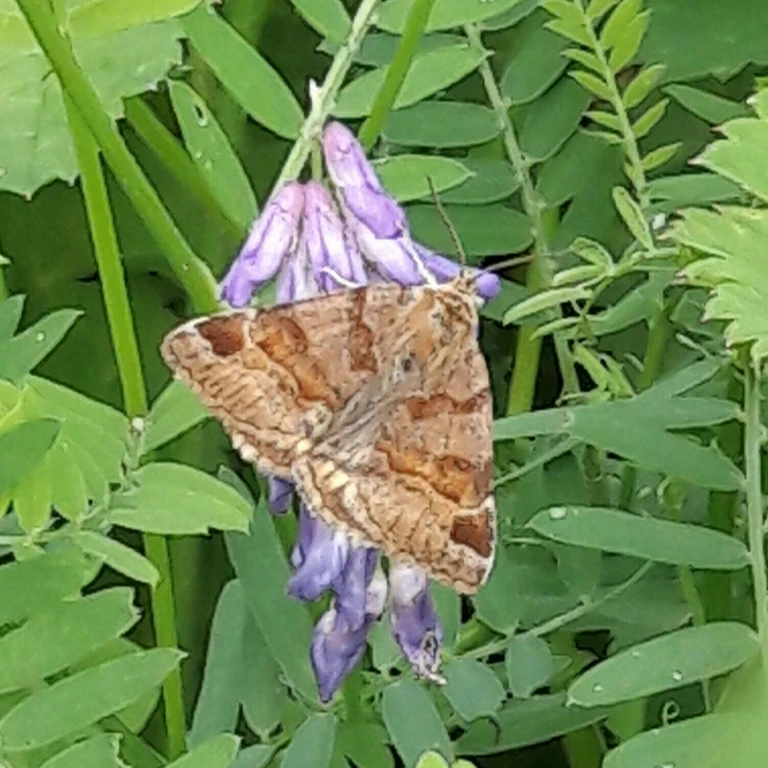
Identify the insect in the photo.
Euclidia glyphica
